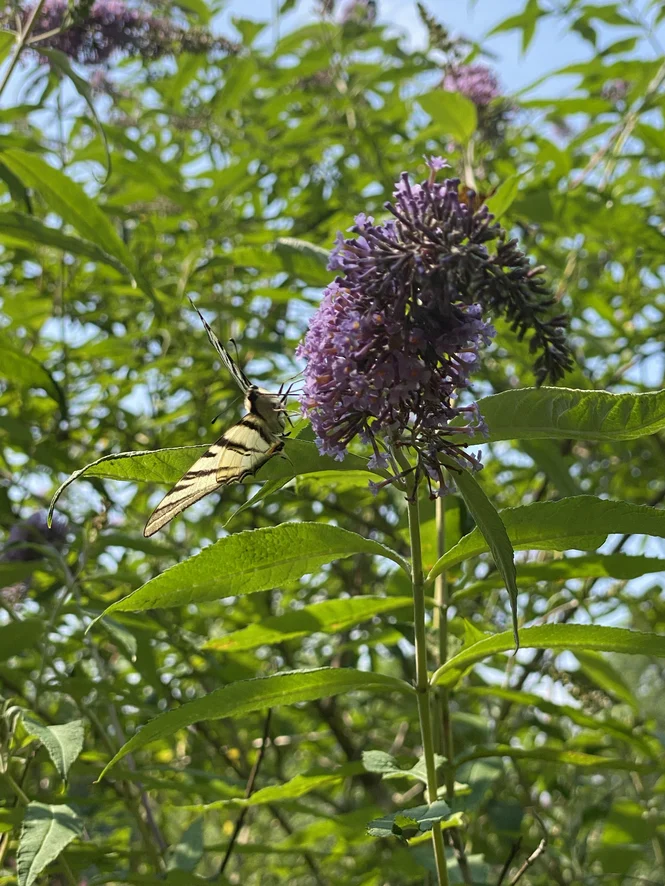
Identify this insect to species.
Iphiclides podalirius
